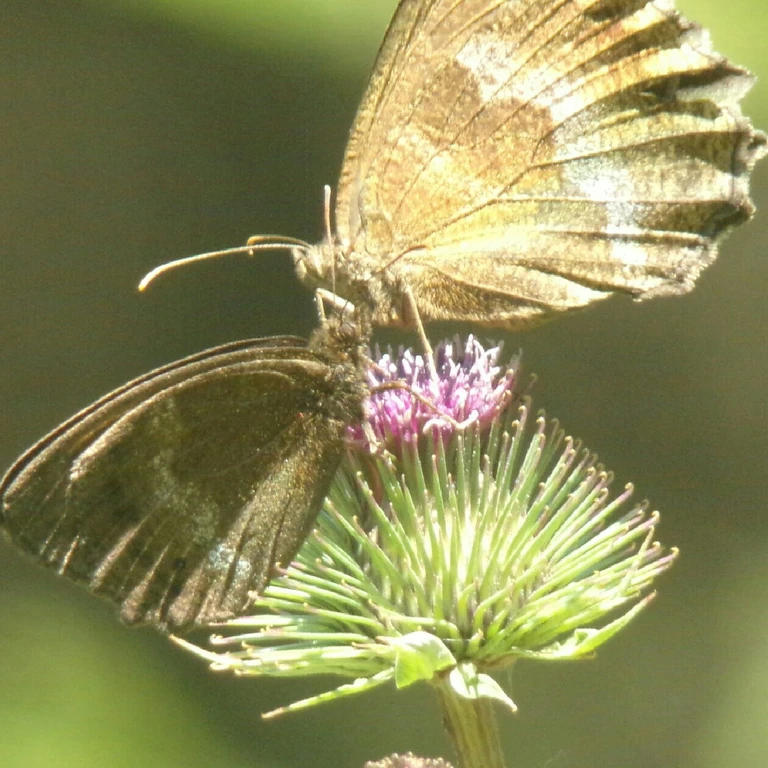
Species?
Minois dryas
